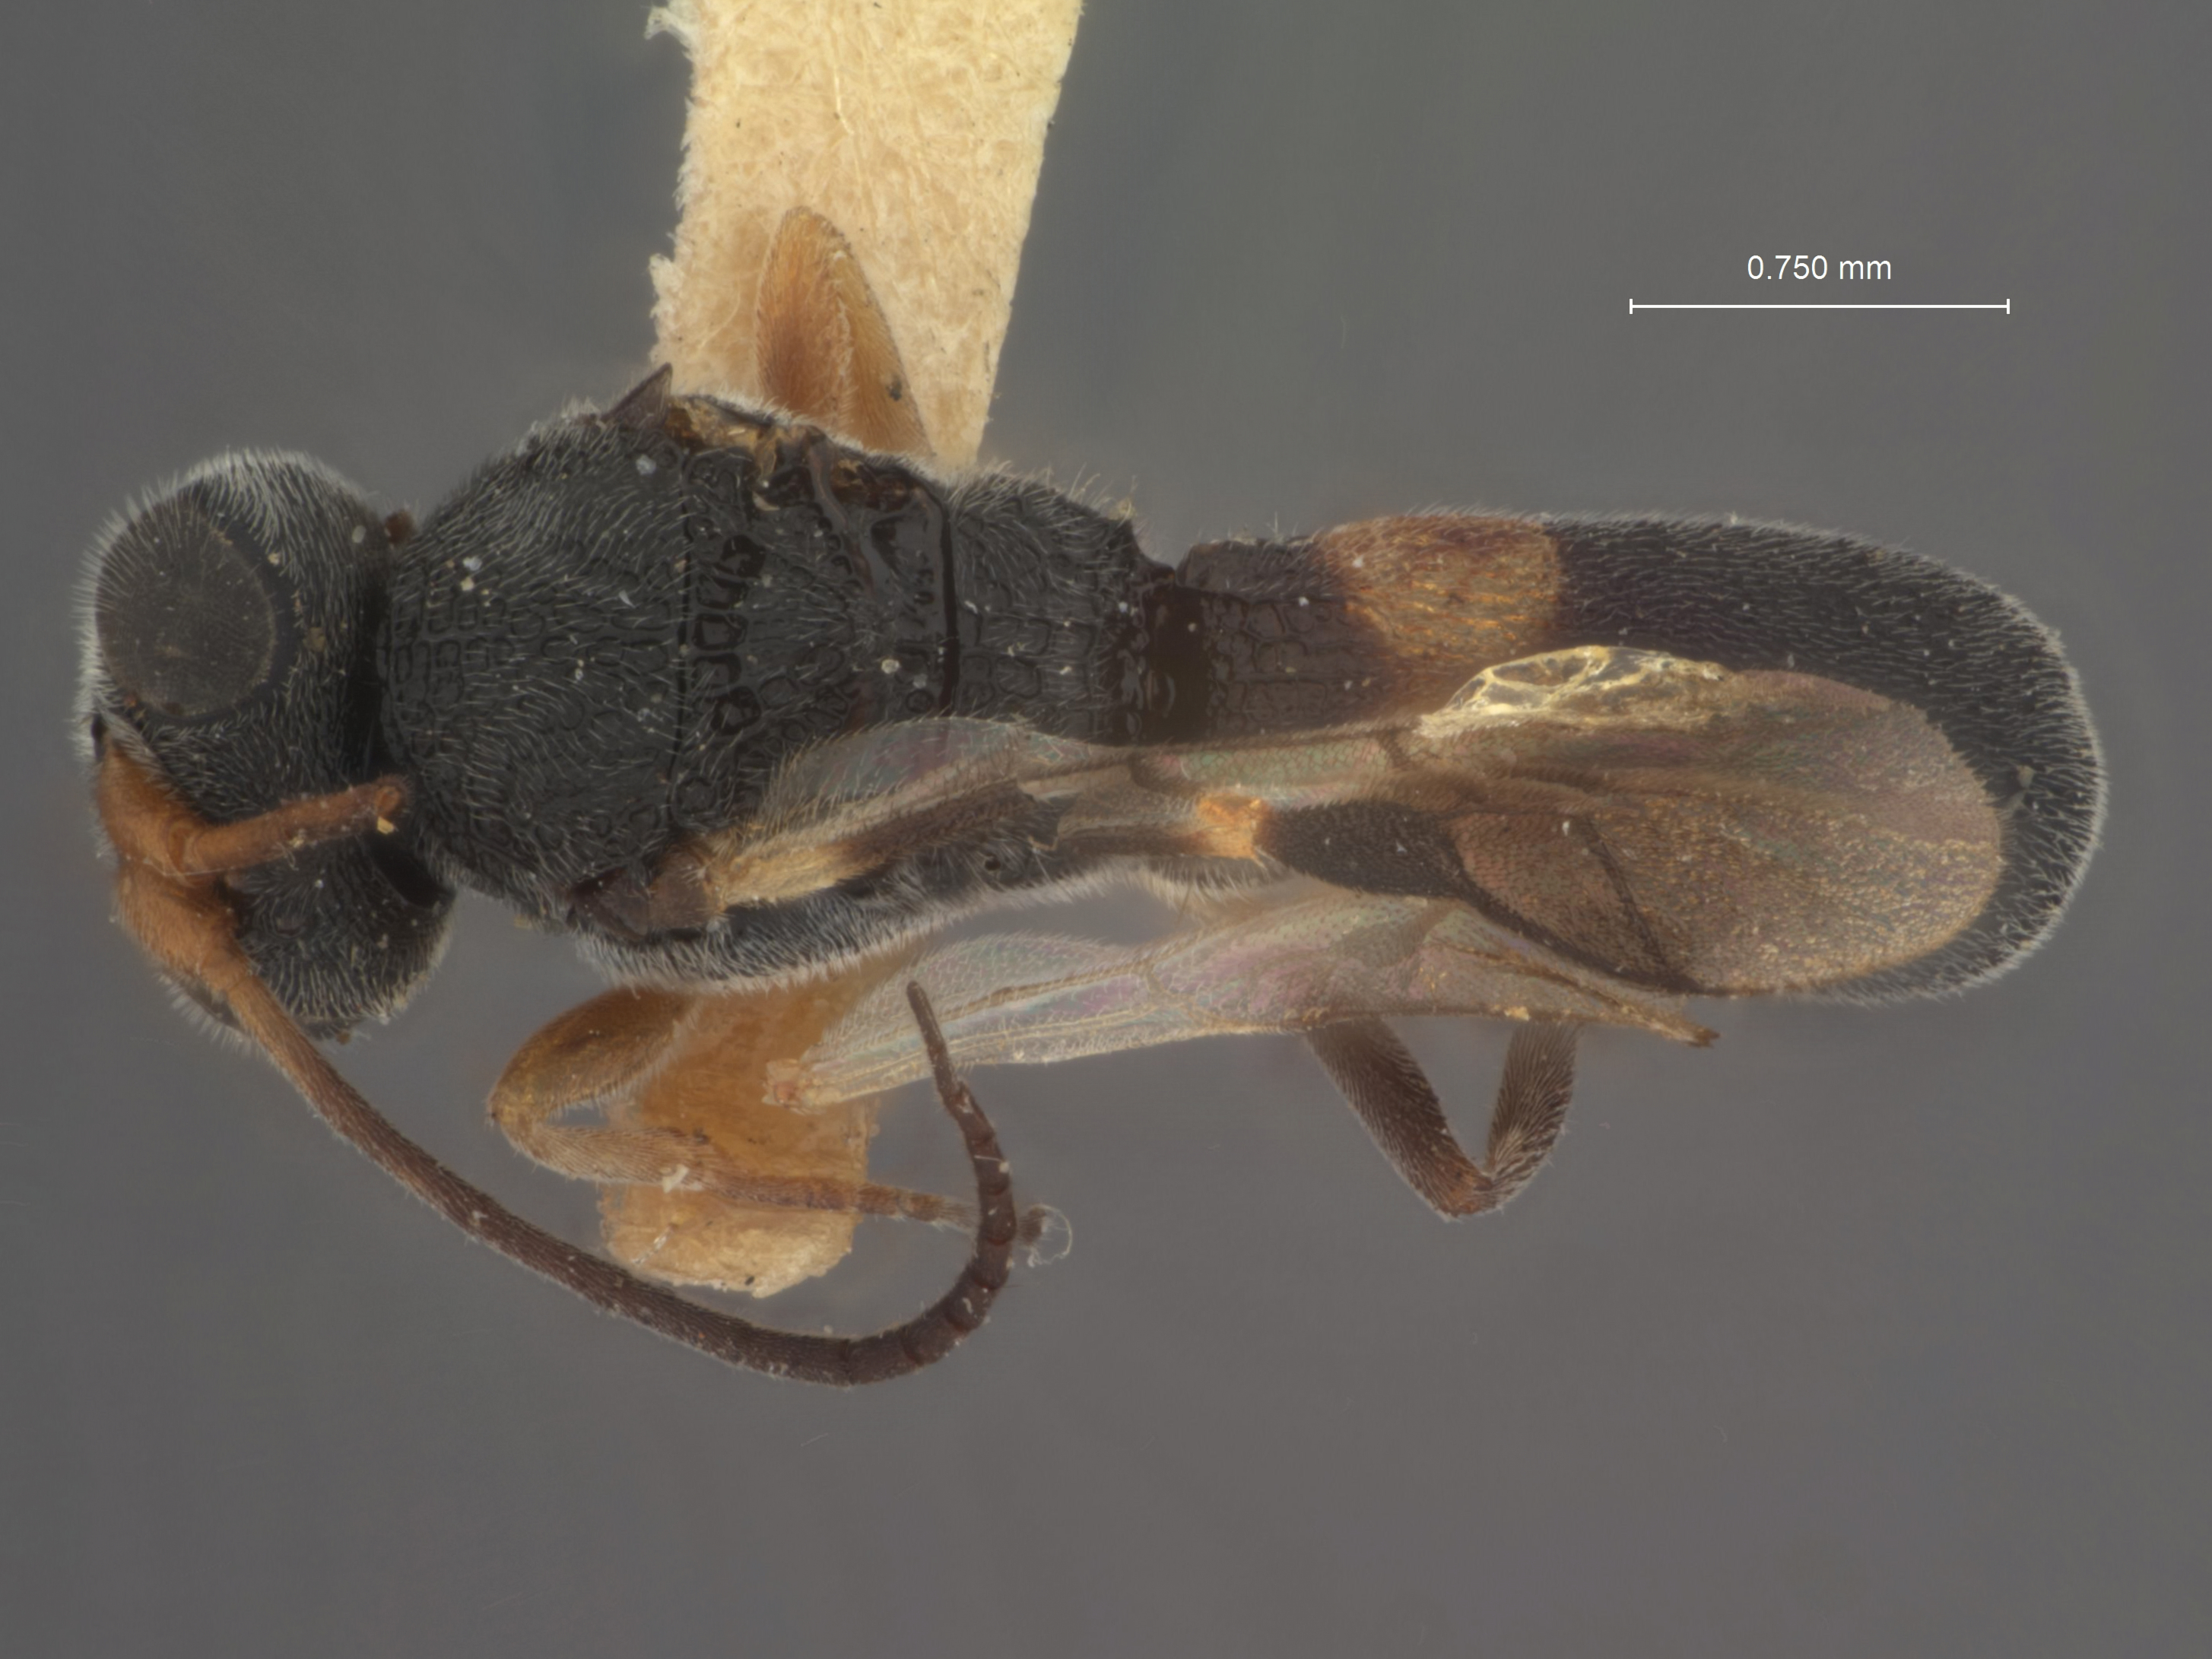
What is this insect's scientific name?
Chelonus buscki
